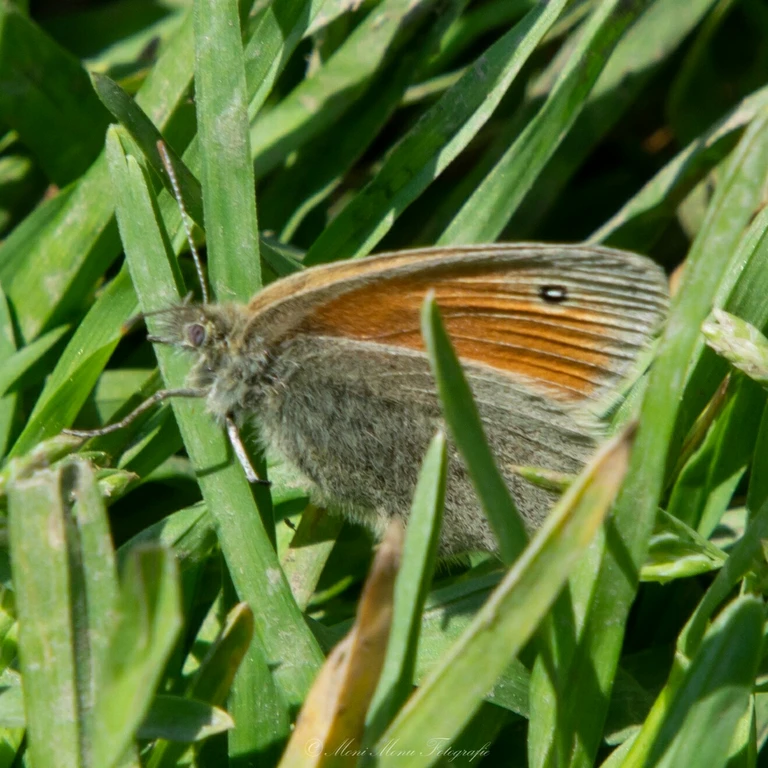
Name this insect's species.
Coenonympha pamphilus
